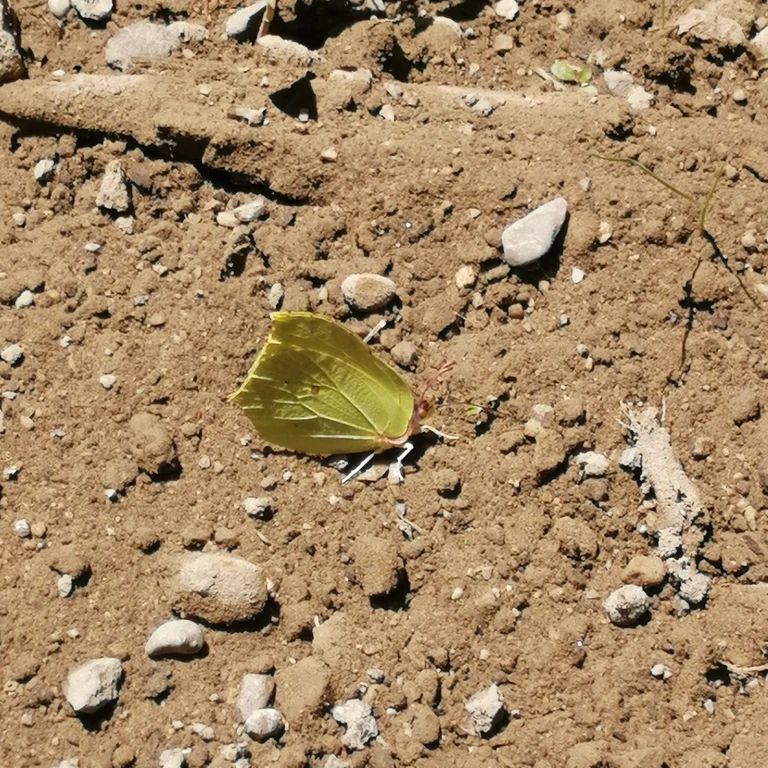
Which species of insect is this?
Gonepteryx rhamni
